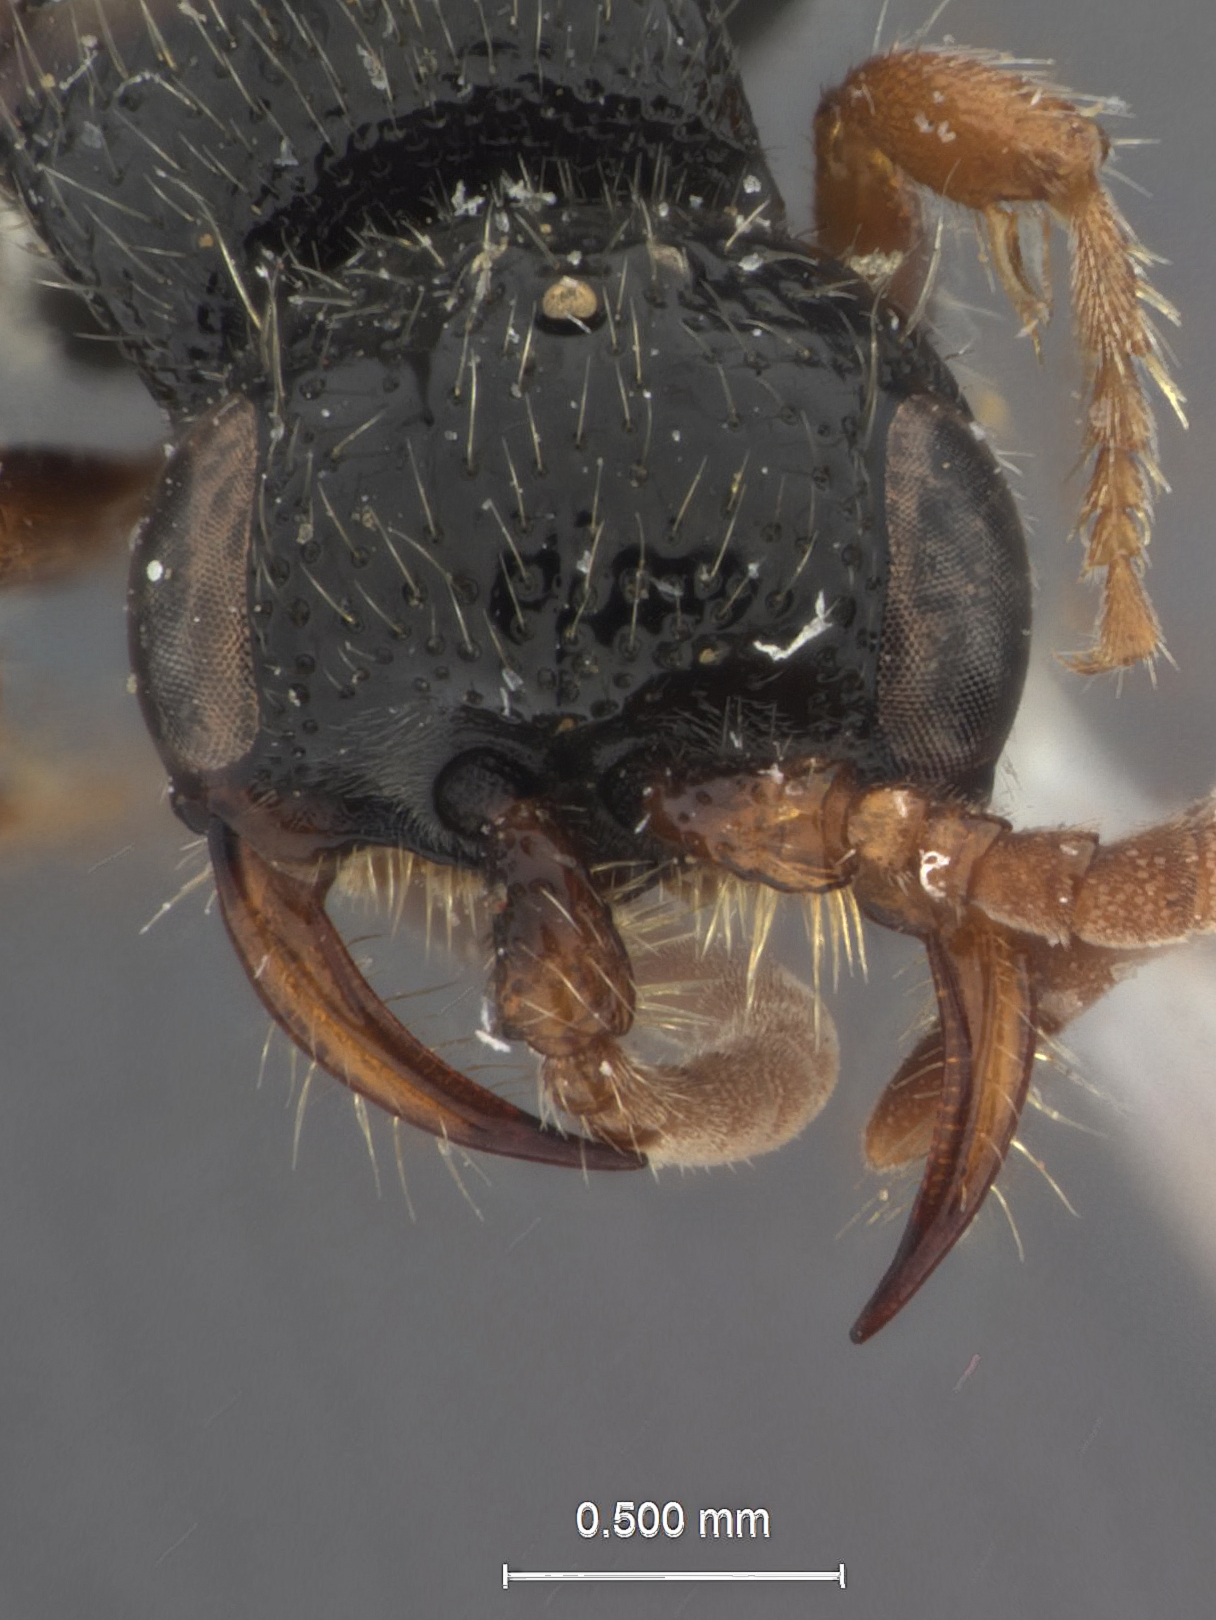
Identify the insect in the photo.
Tiphia sakagamii
